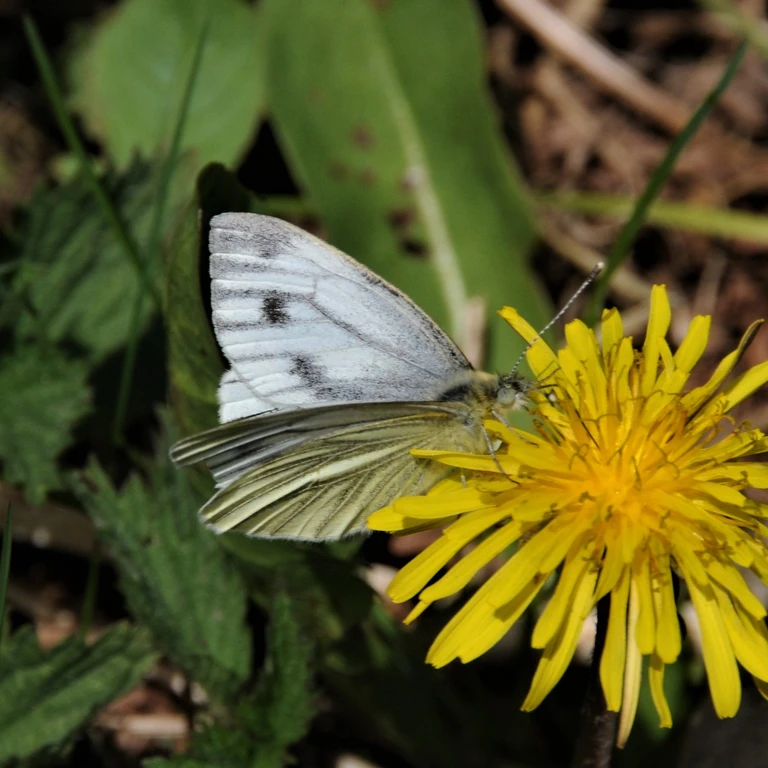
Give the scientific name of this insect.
Pieris napi
